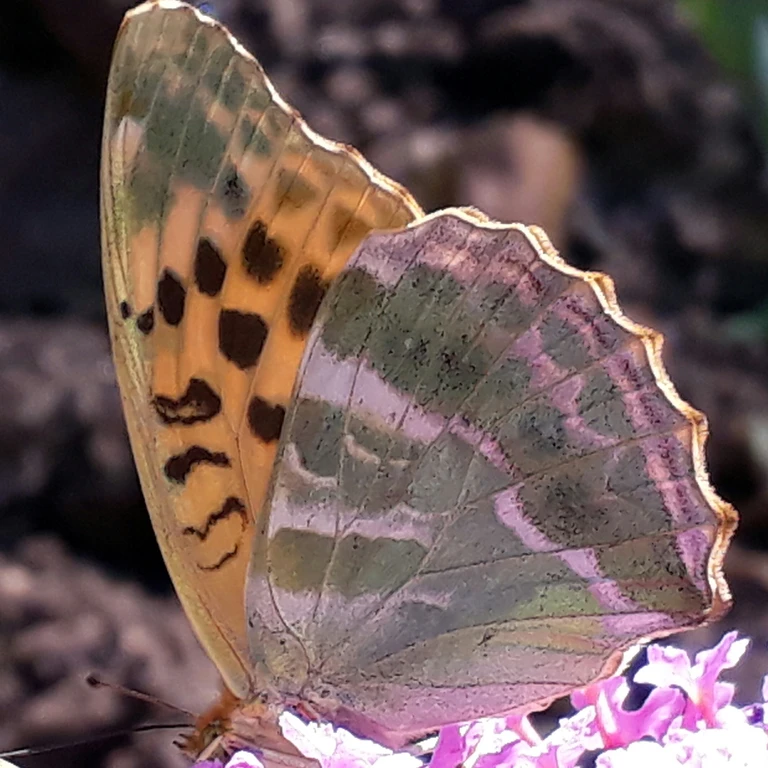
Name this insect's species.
Argynnis paphia
